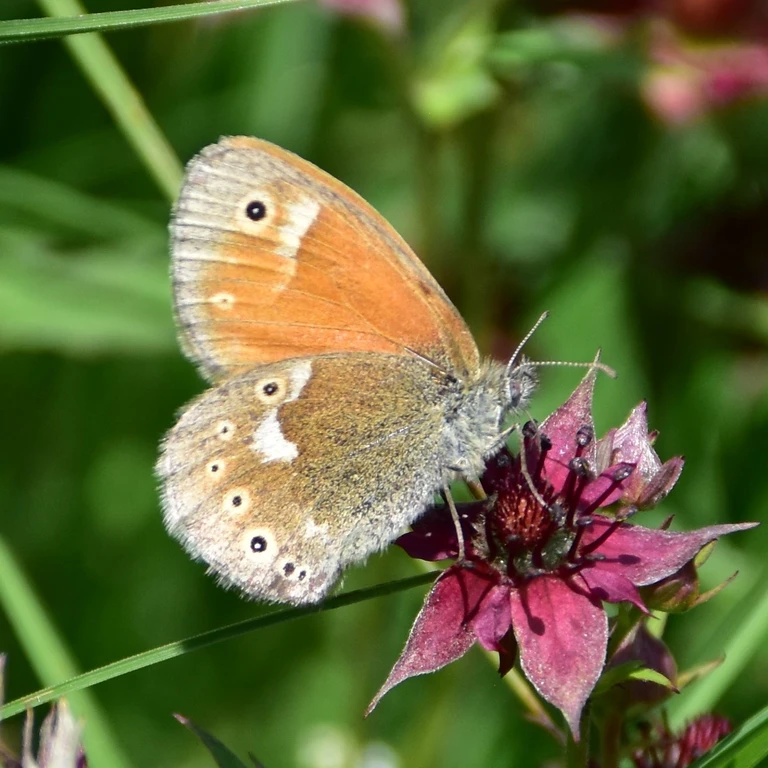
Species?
Coenonympha tullia
